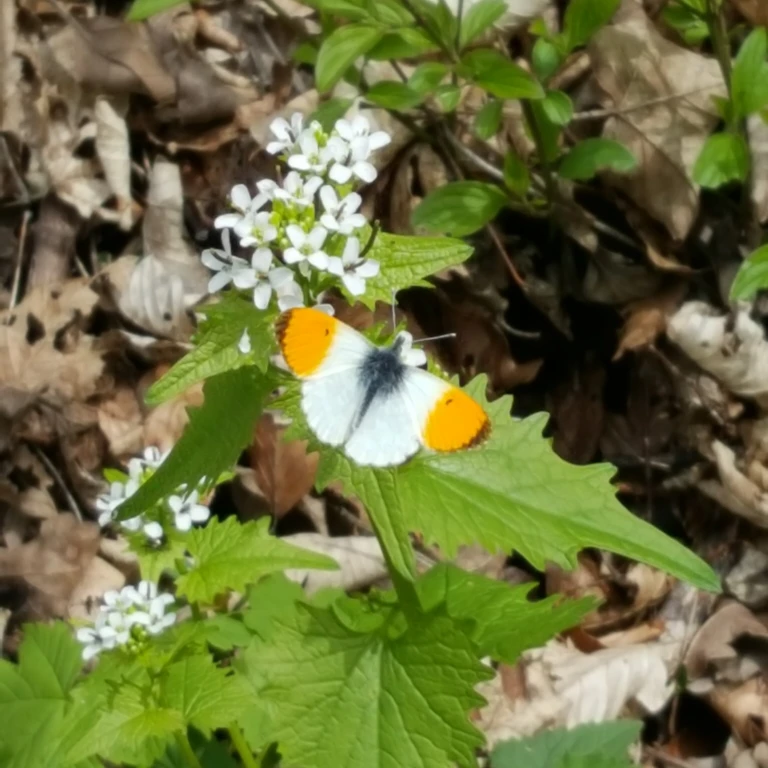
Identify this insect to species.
Anthocharis cardamines
